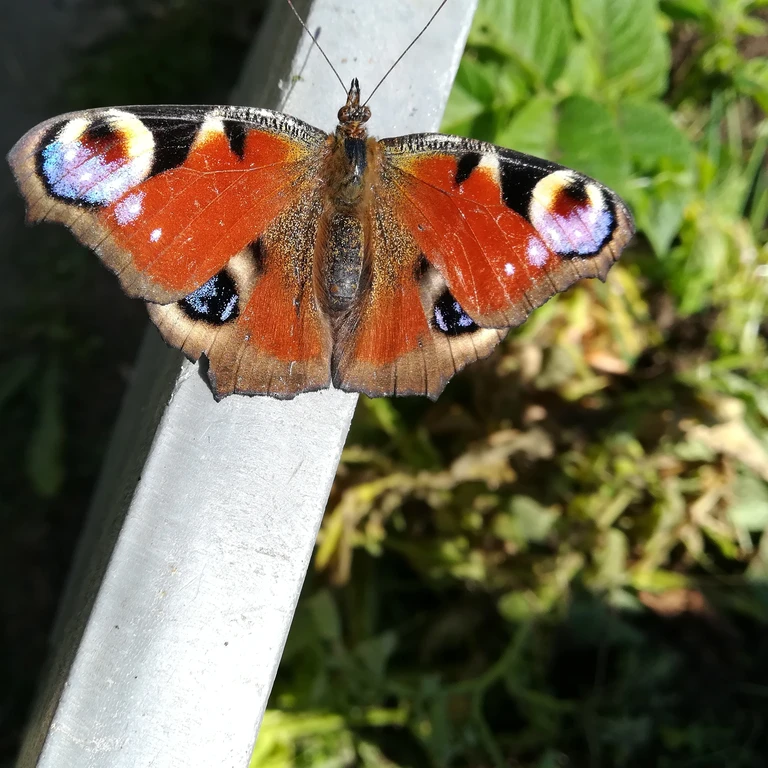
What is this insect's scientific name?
Aglais io
